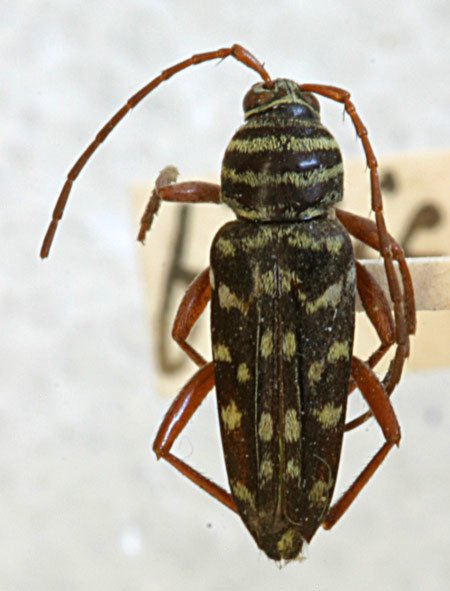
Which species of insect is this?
Cyllene filicornis
